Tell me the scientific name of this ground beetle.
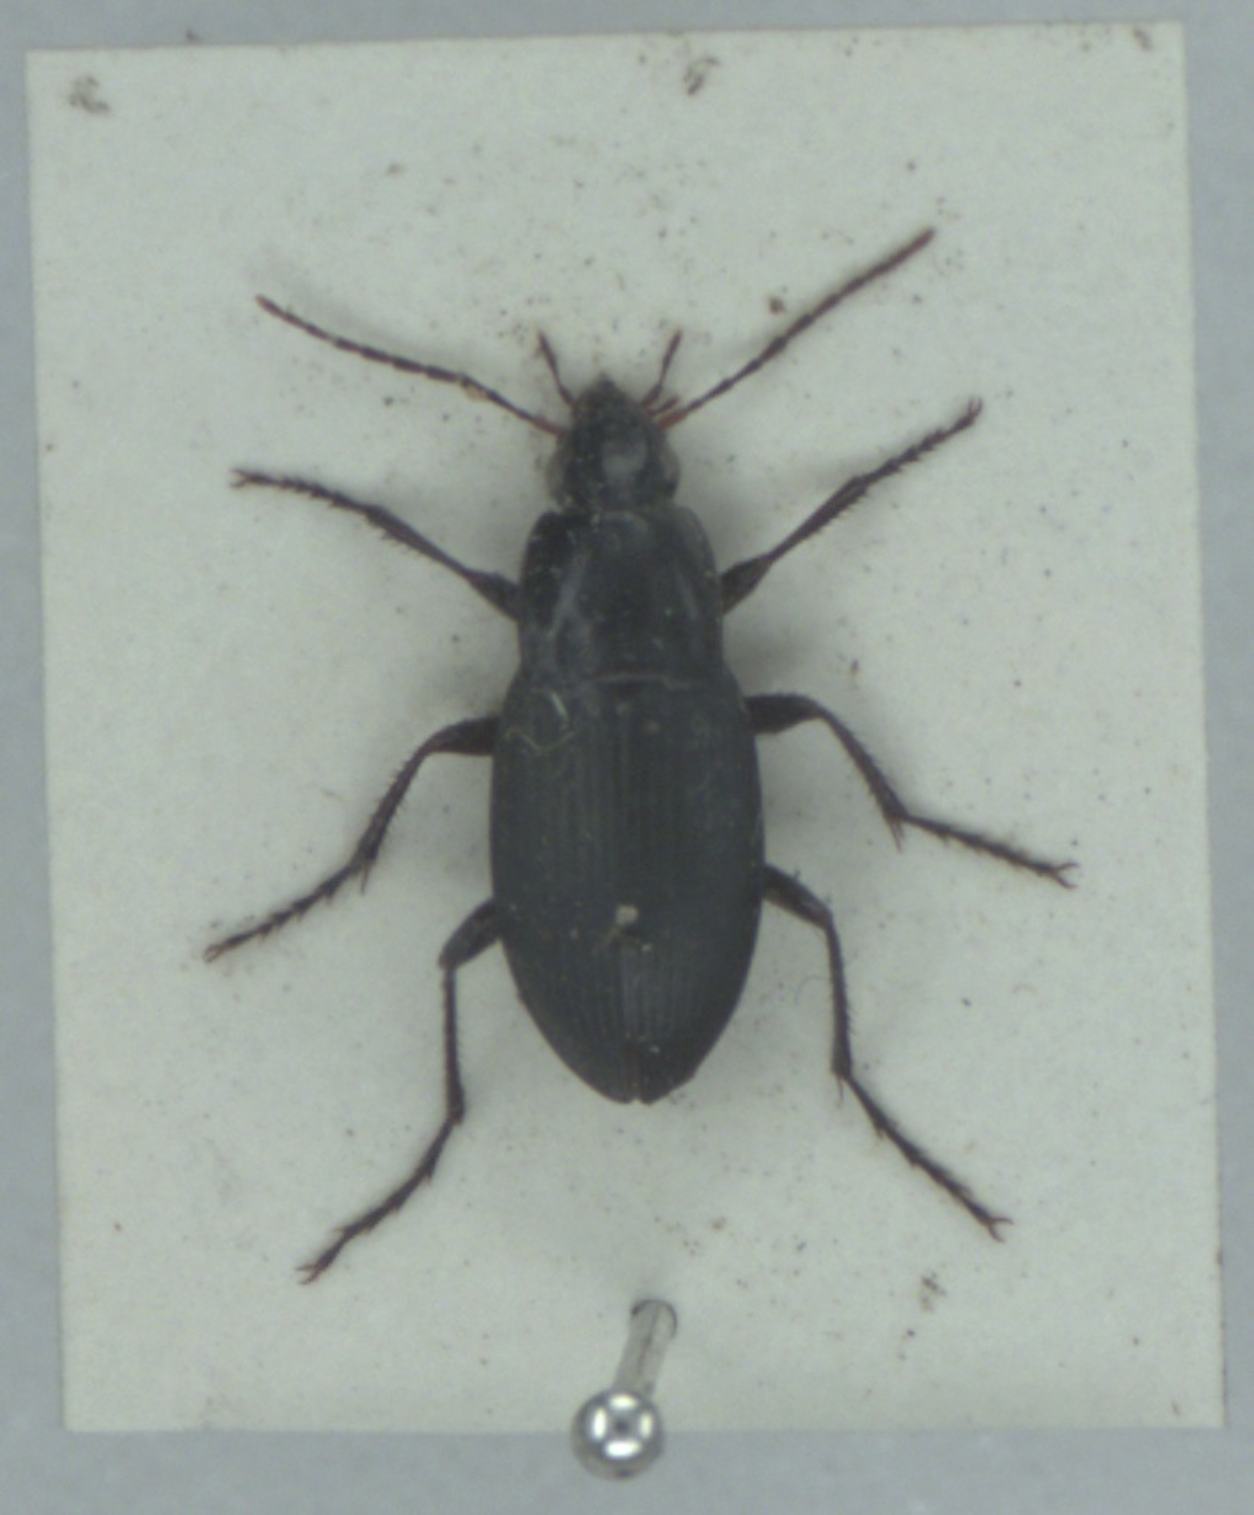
Calathus fuscipes
